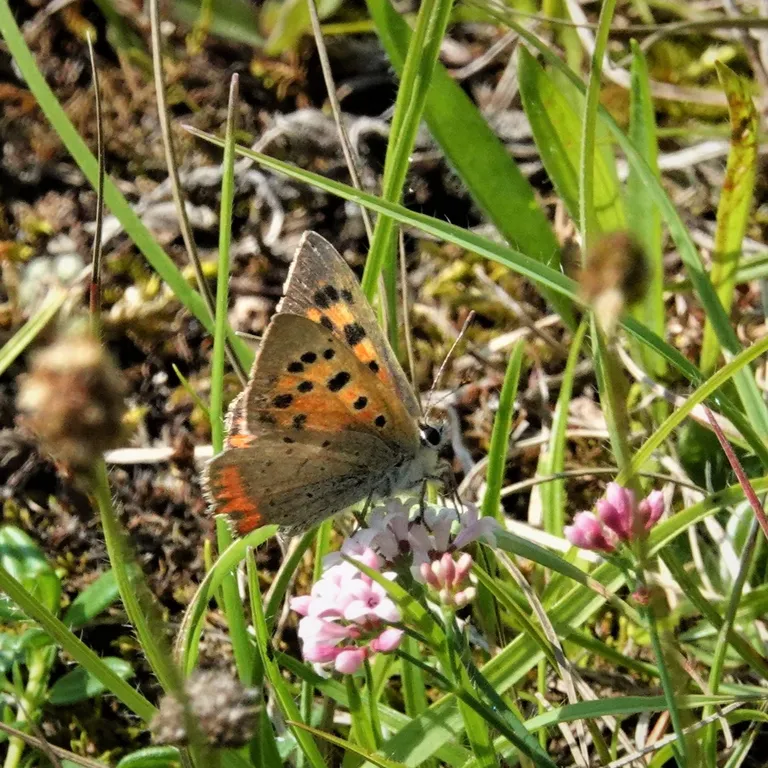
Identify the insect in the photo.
Lycaena phlaeas
